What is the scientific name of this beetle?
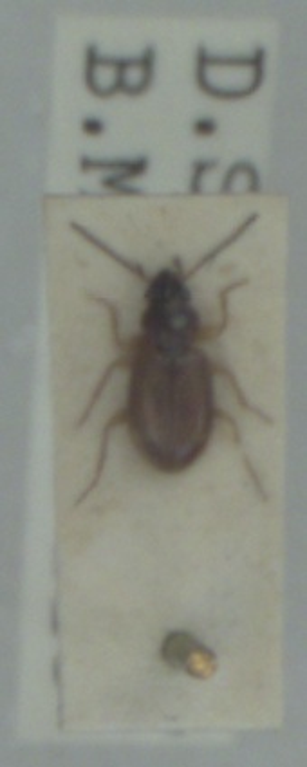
Bembidion assimile
